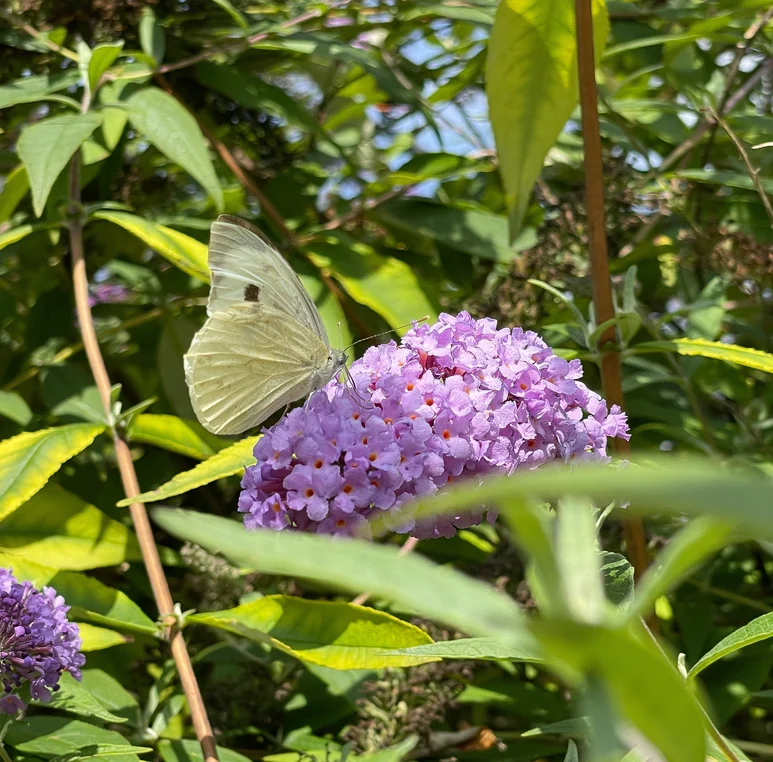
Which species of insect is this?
Pieris brassicae
